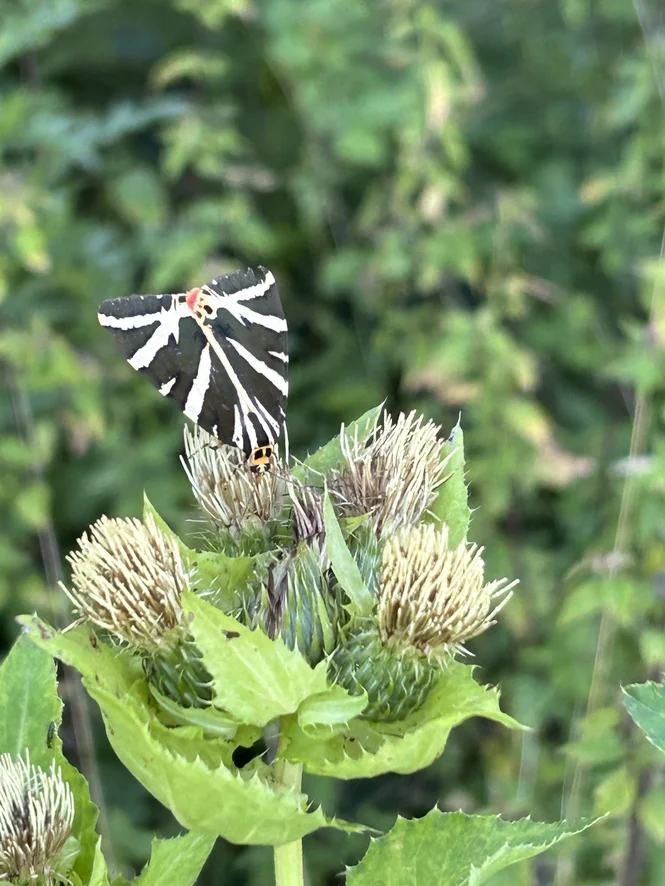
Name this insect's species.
Euplagia quadripunctaria
